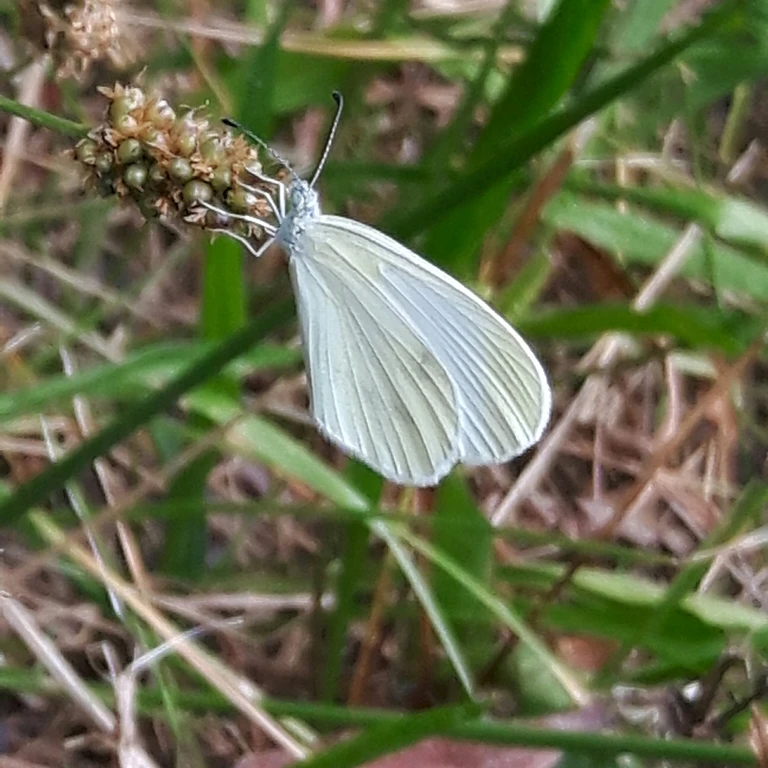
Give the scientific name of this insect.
Leptidea sinapis/juvernica
